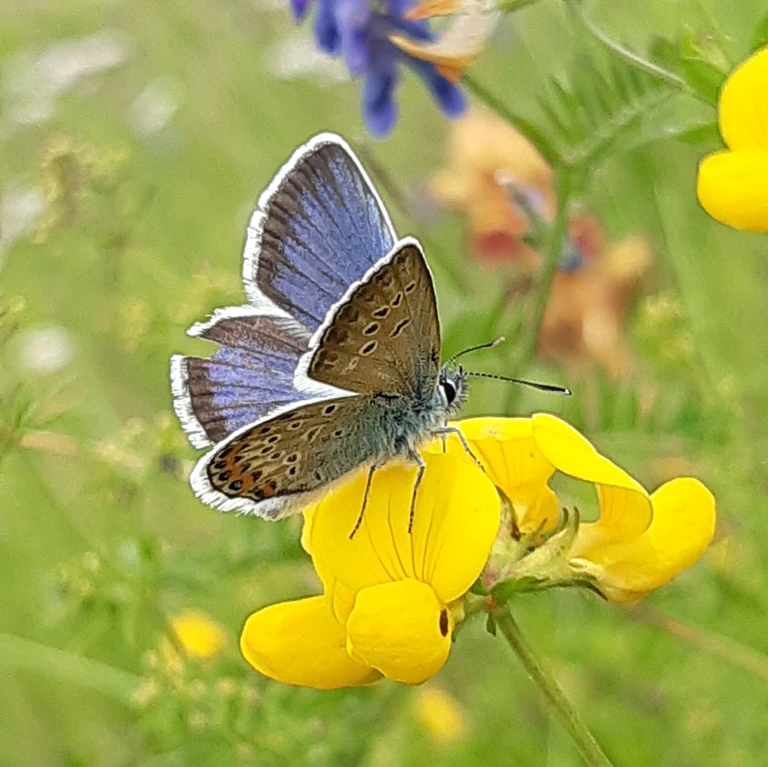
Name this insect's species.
Plebejus argus
